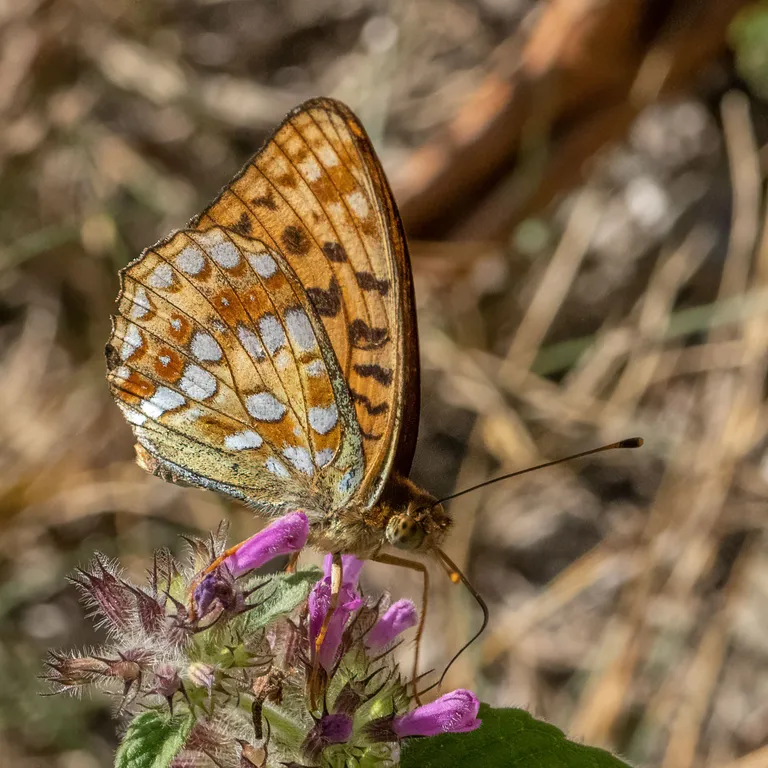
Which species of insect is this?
Fabriciana adippe
